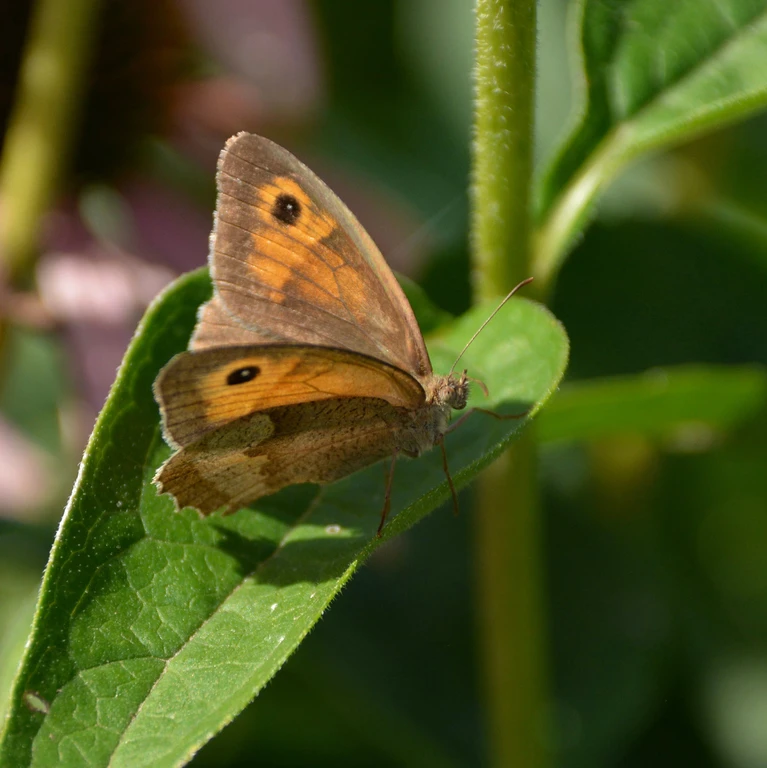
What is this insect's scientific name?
Maniola jurtina
